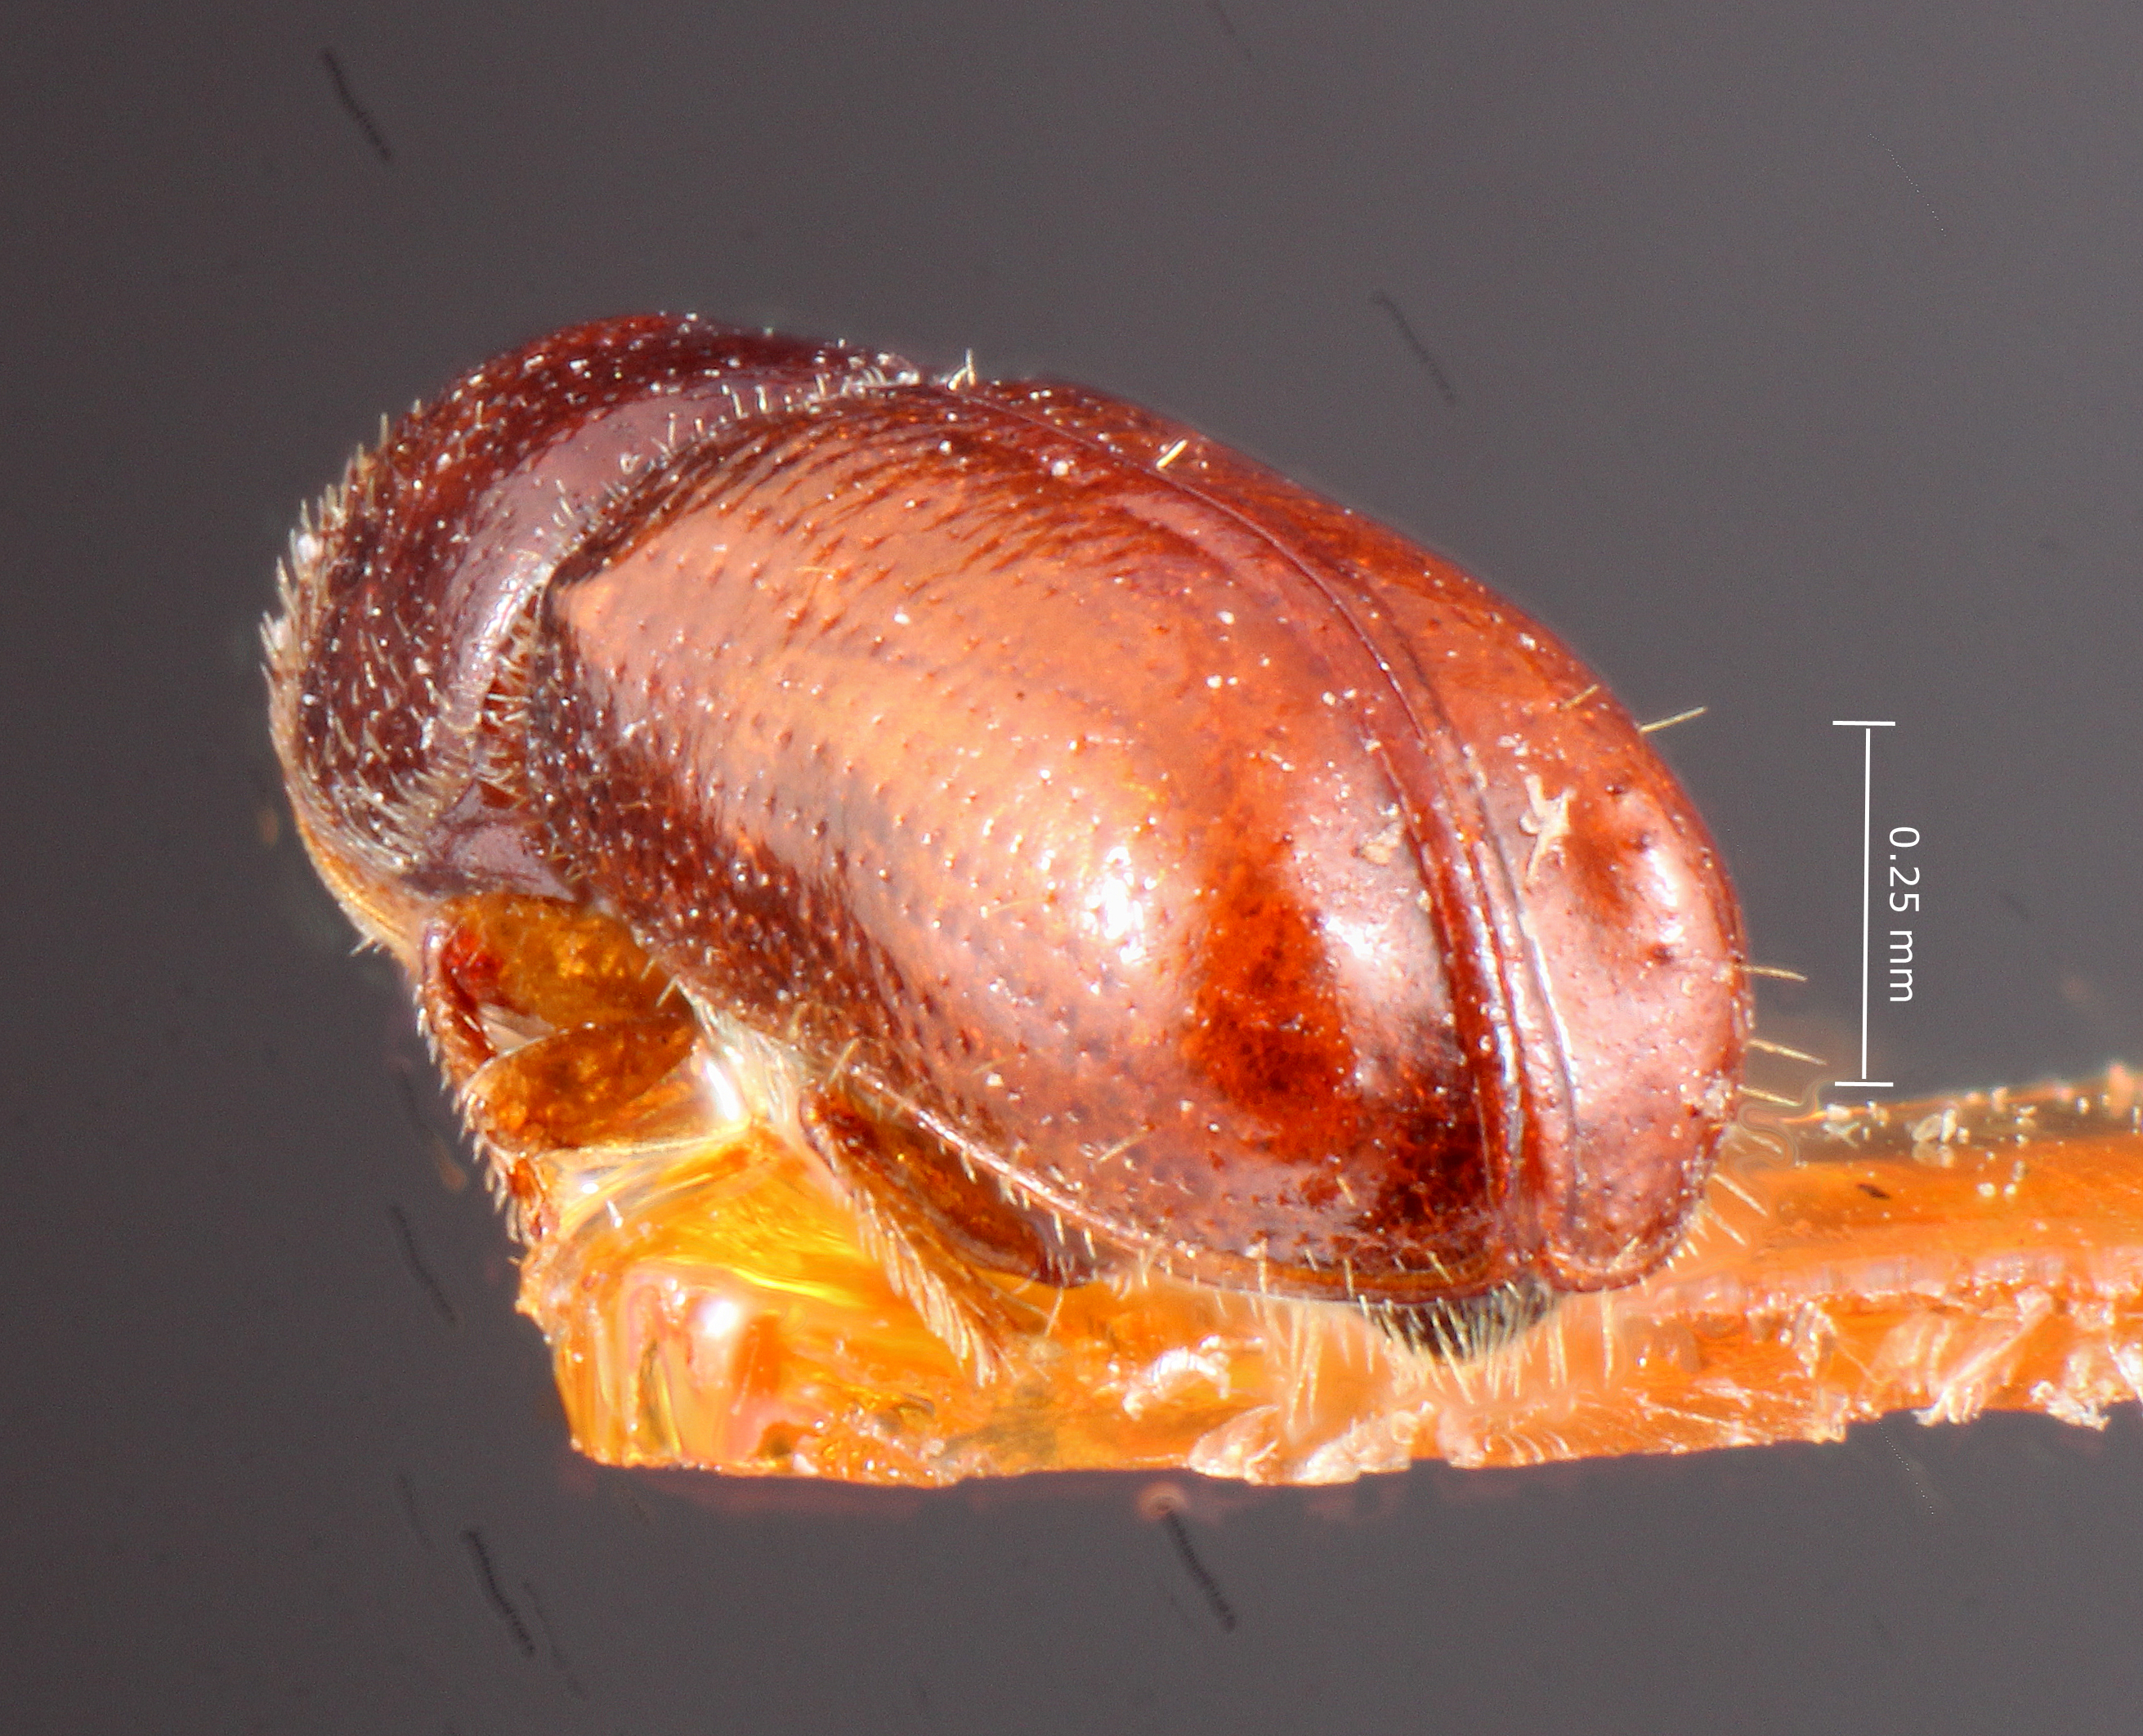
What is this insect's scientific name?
Pityophthorus shepardi
